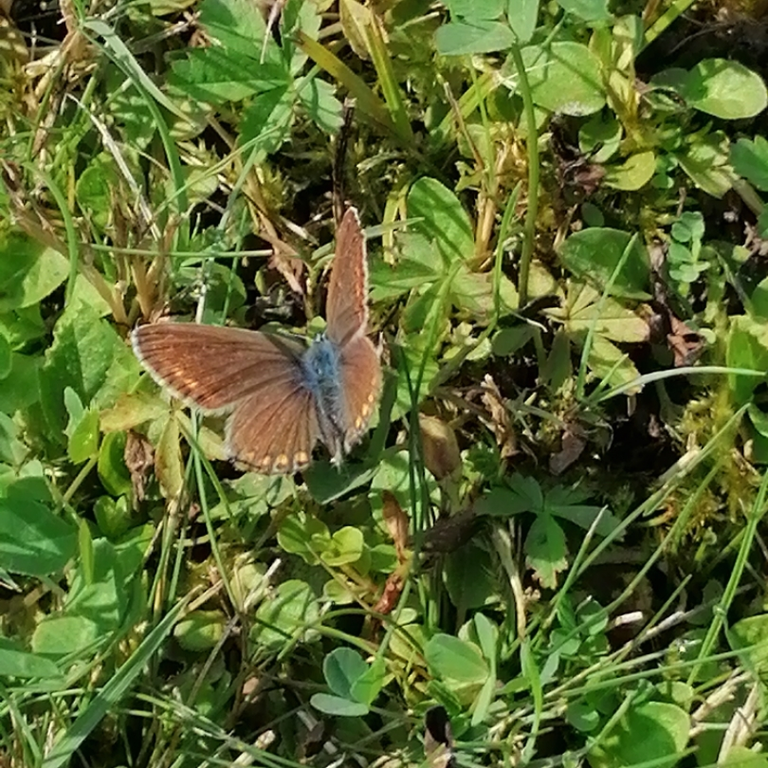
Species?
Polyommatus icarus
